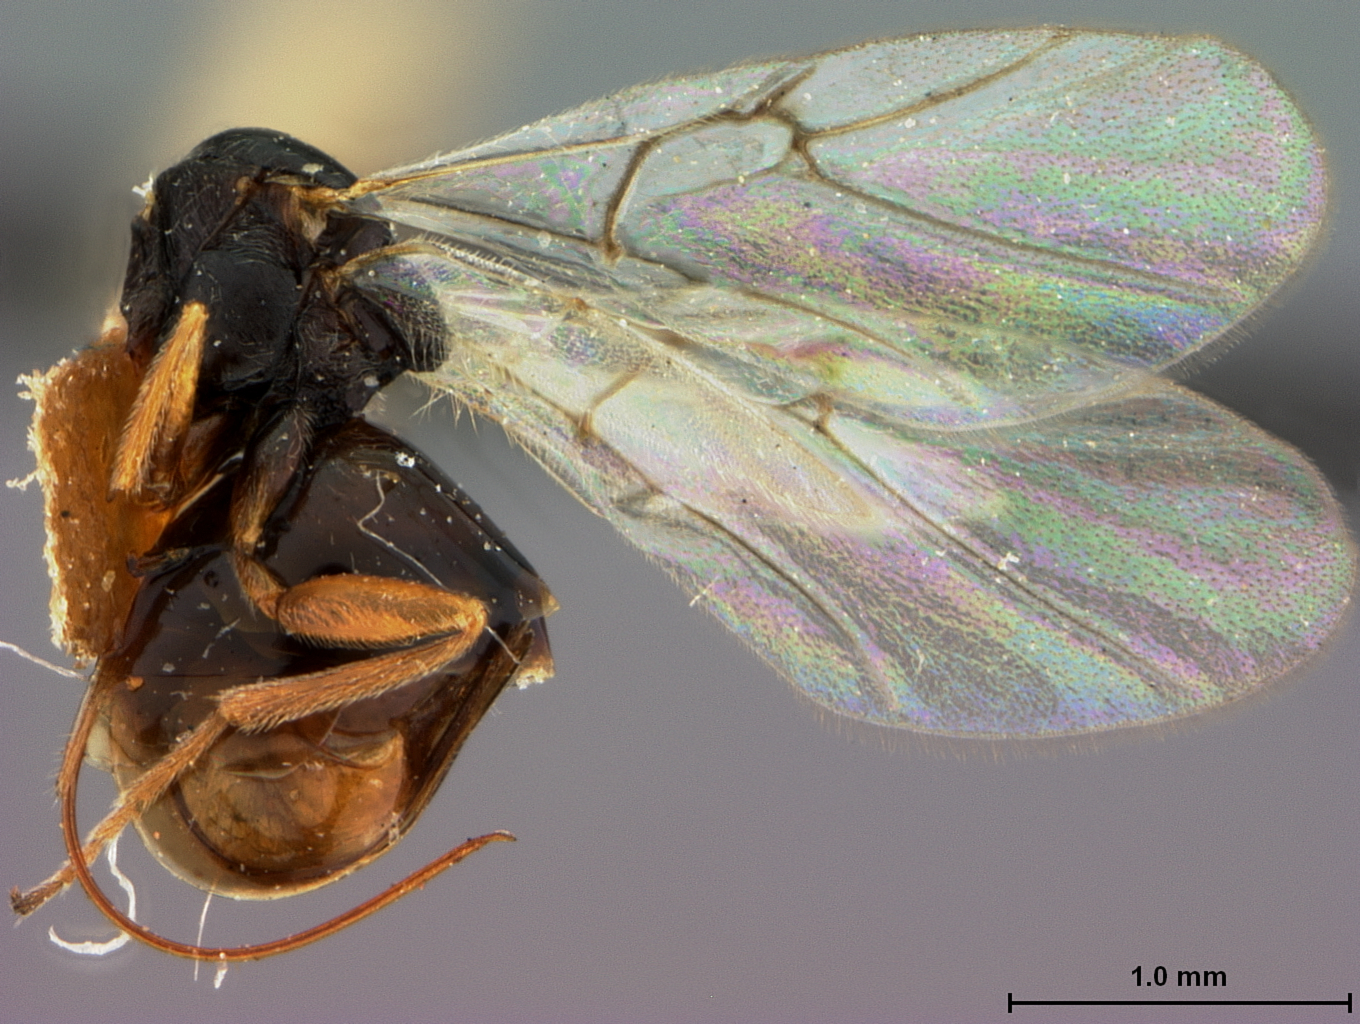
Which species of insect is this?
Andricus fullawayi
